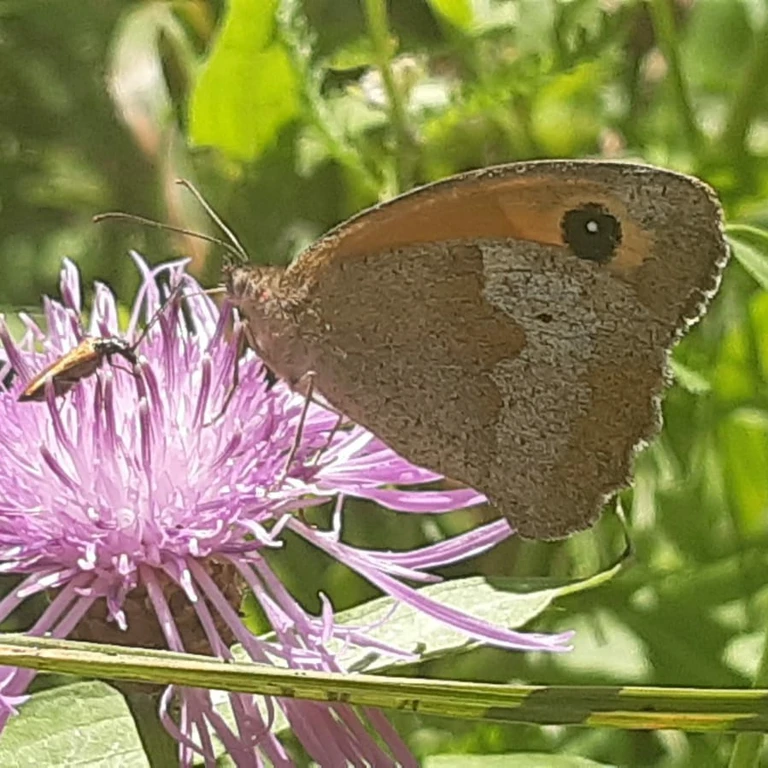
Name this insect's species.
Maniola jurtina
